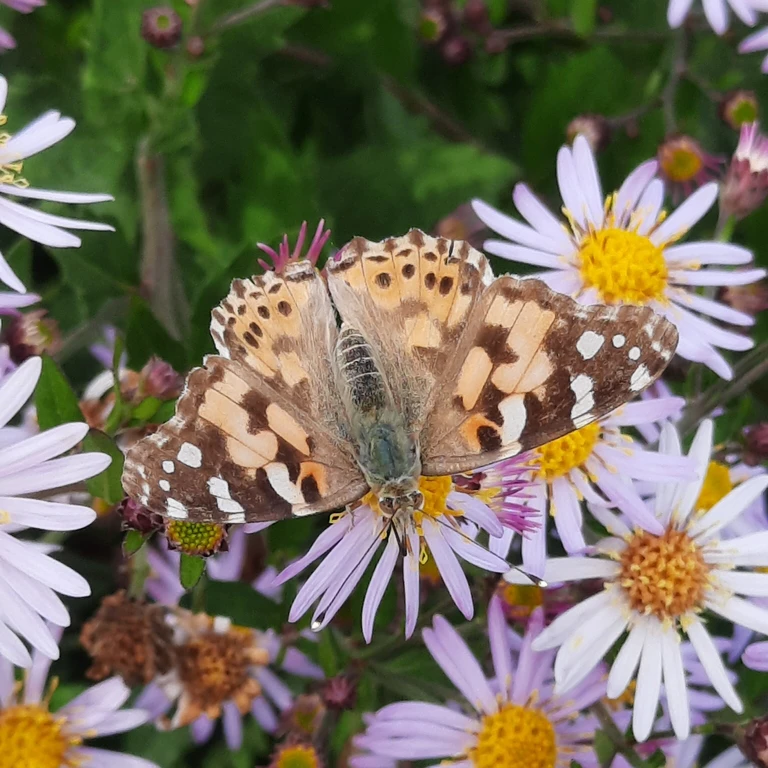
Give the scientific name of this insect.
Vanessa cardui
